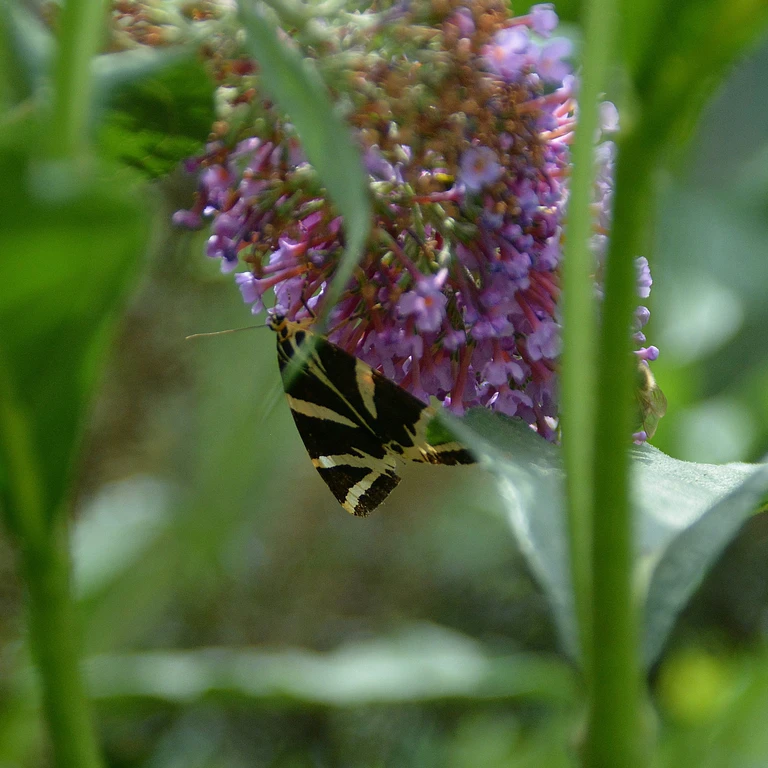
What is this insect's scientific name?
Euplagia quadripunctaria
